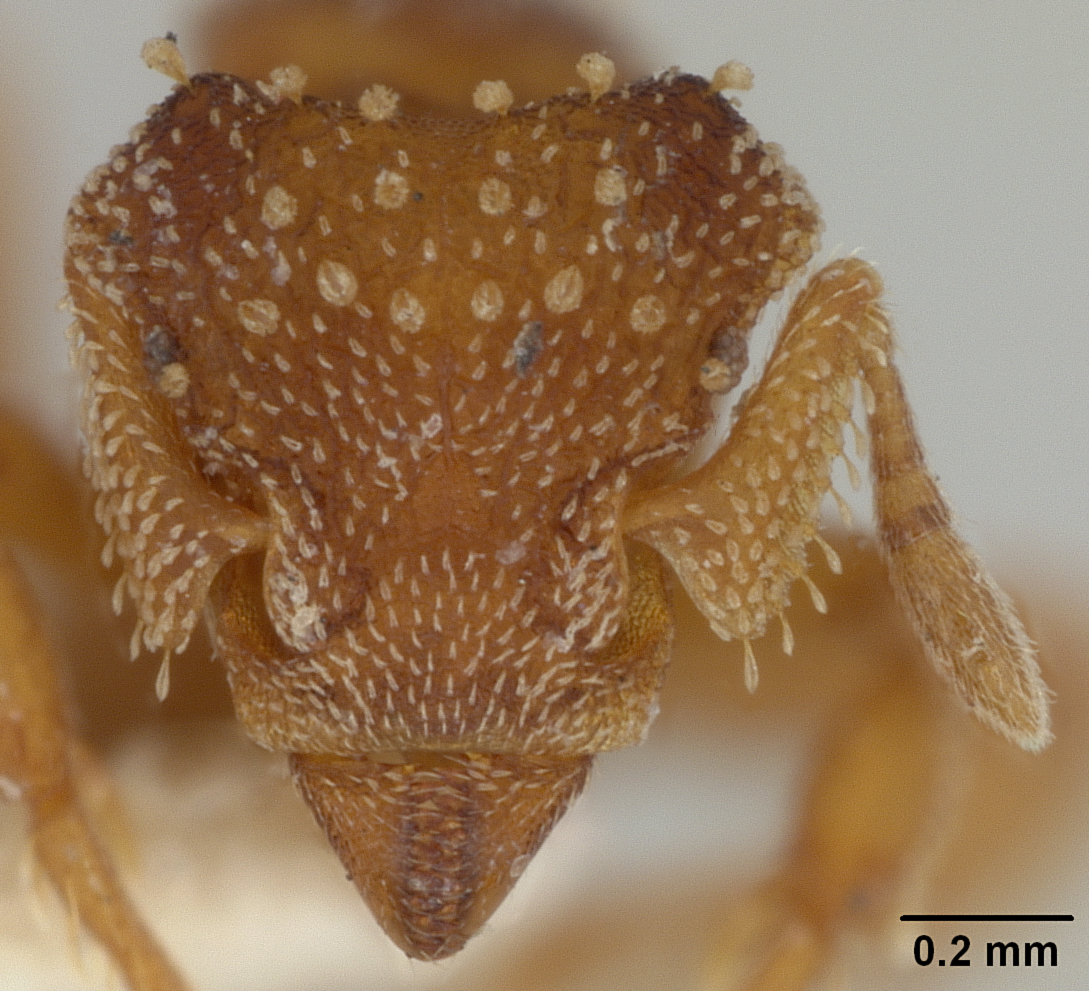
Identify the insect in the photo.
Rhopalothrix gravis
